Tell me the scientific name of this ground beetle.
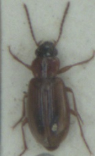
Dicheirotrichus placidus
